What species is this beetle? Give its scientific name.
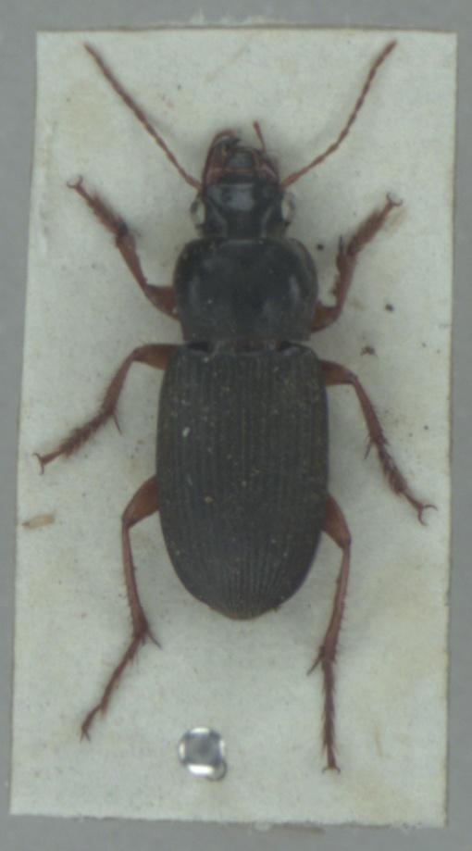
Harpalus rufipes
